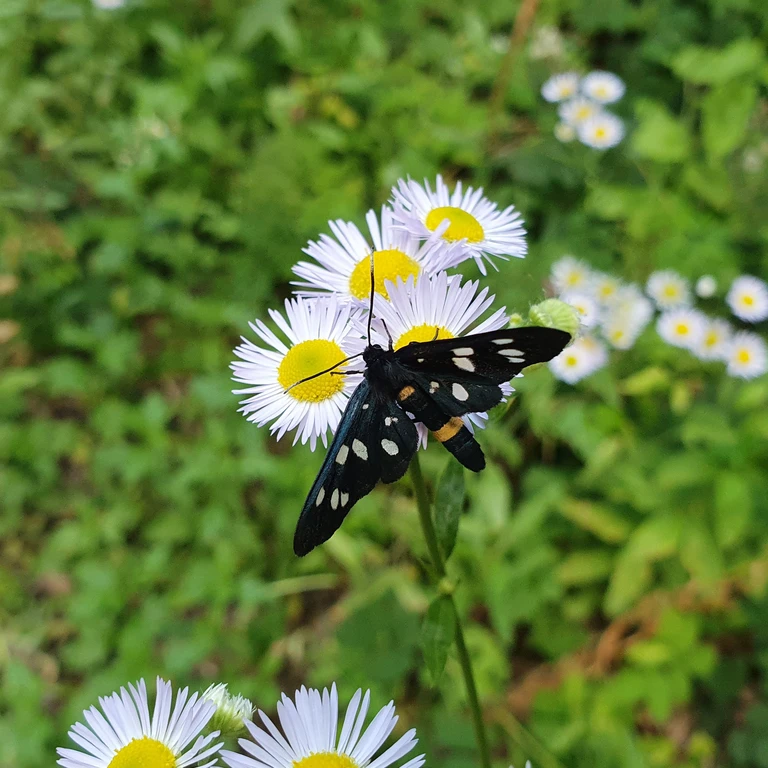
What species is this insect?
Amata phegea
